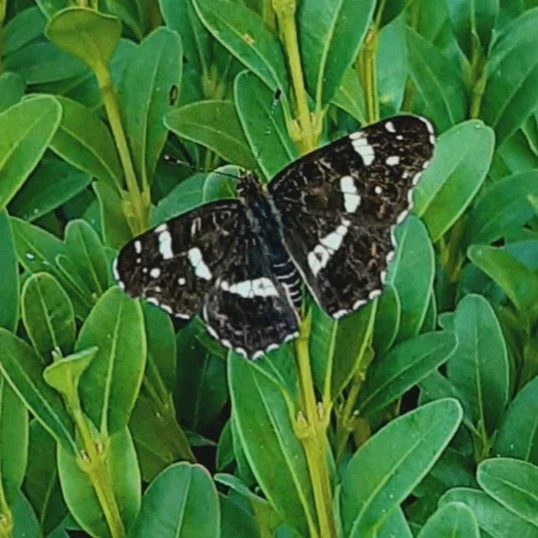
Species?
Araschnia levana
